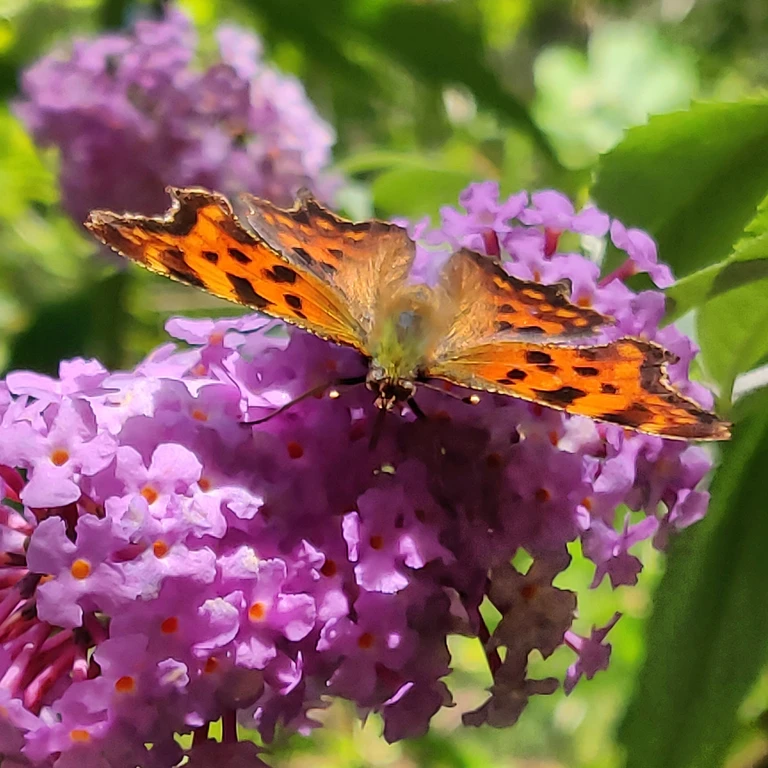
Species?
Polygonia c-album
